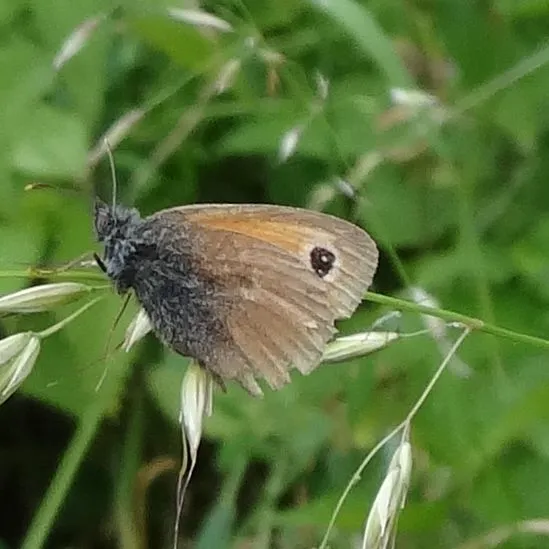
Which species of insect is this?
Coenonympha pamphilus
